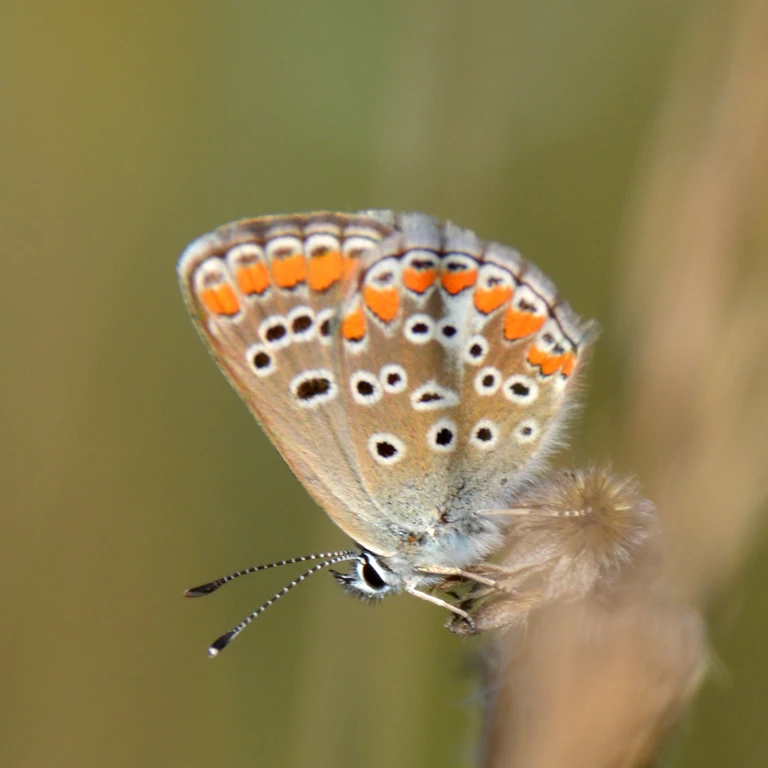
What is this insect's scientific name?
Aricia agestis/artaxerxes
